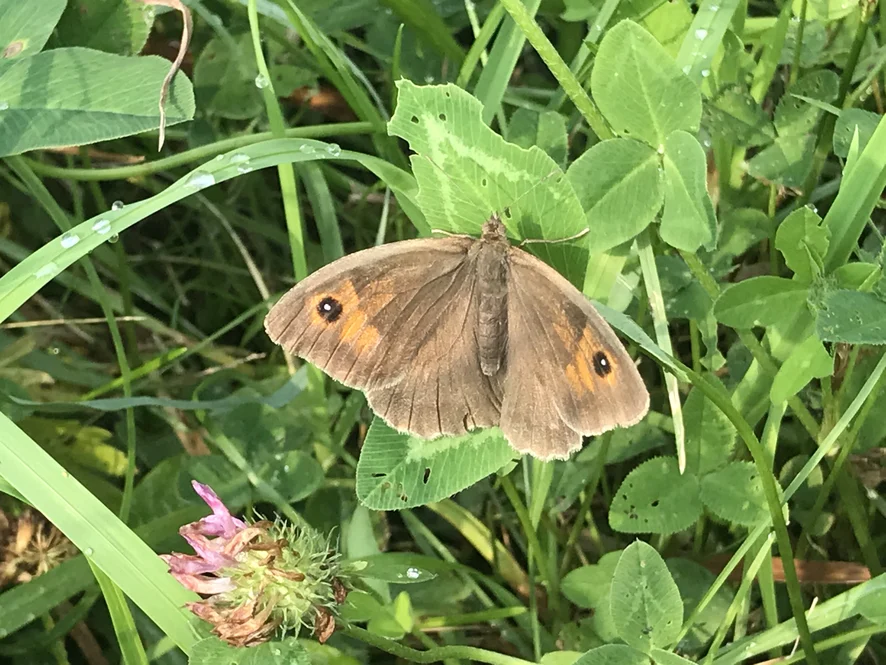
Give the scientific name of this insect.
Maniola jurtina
